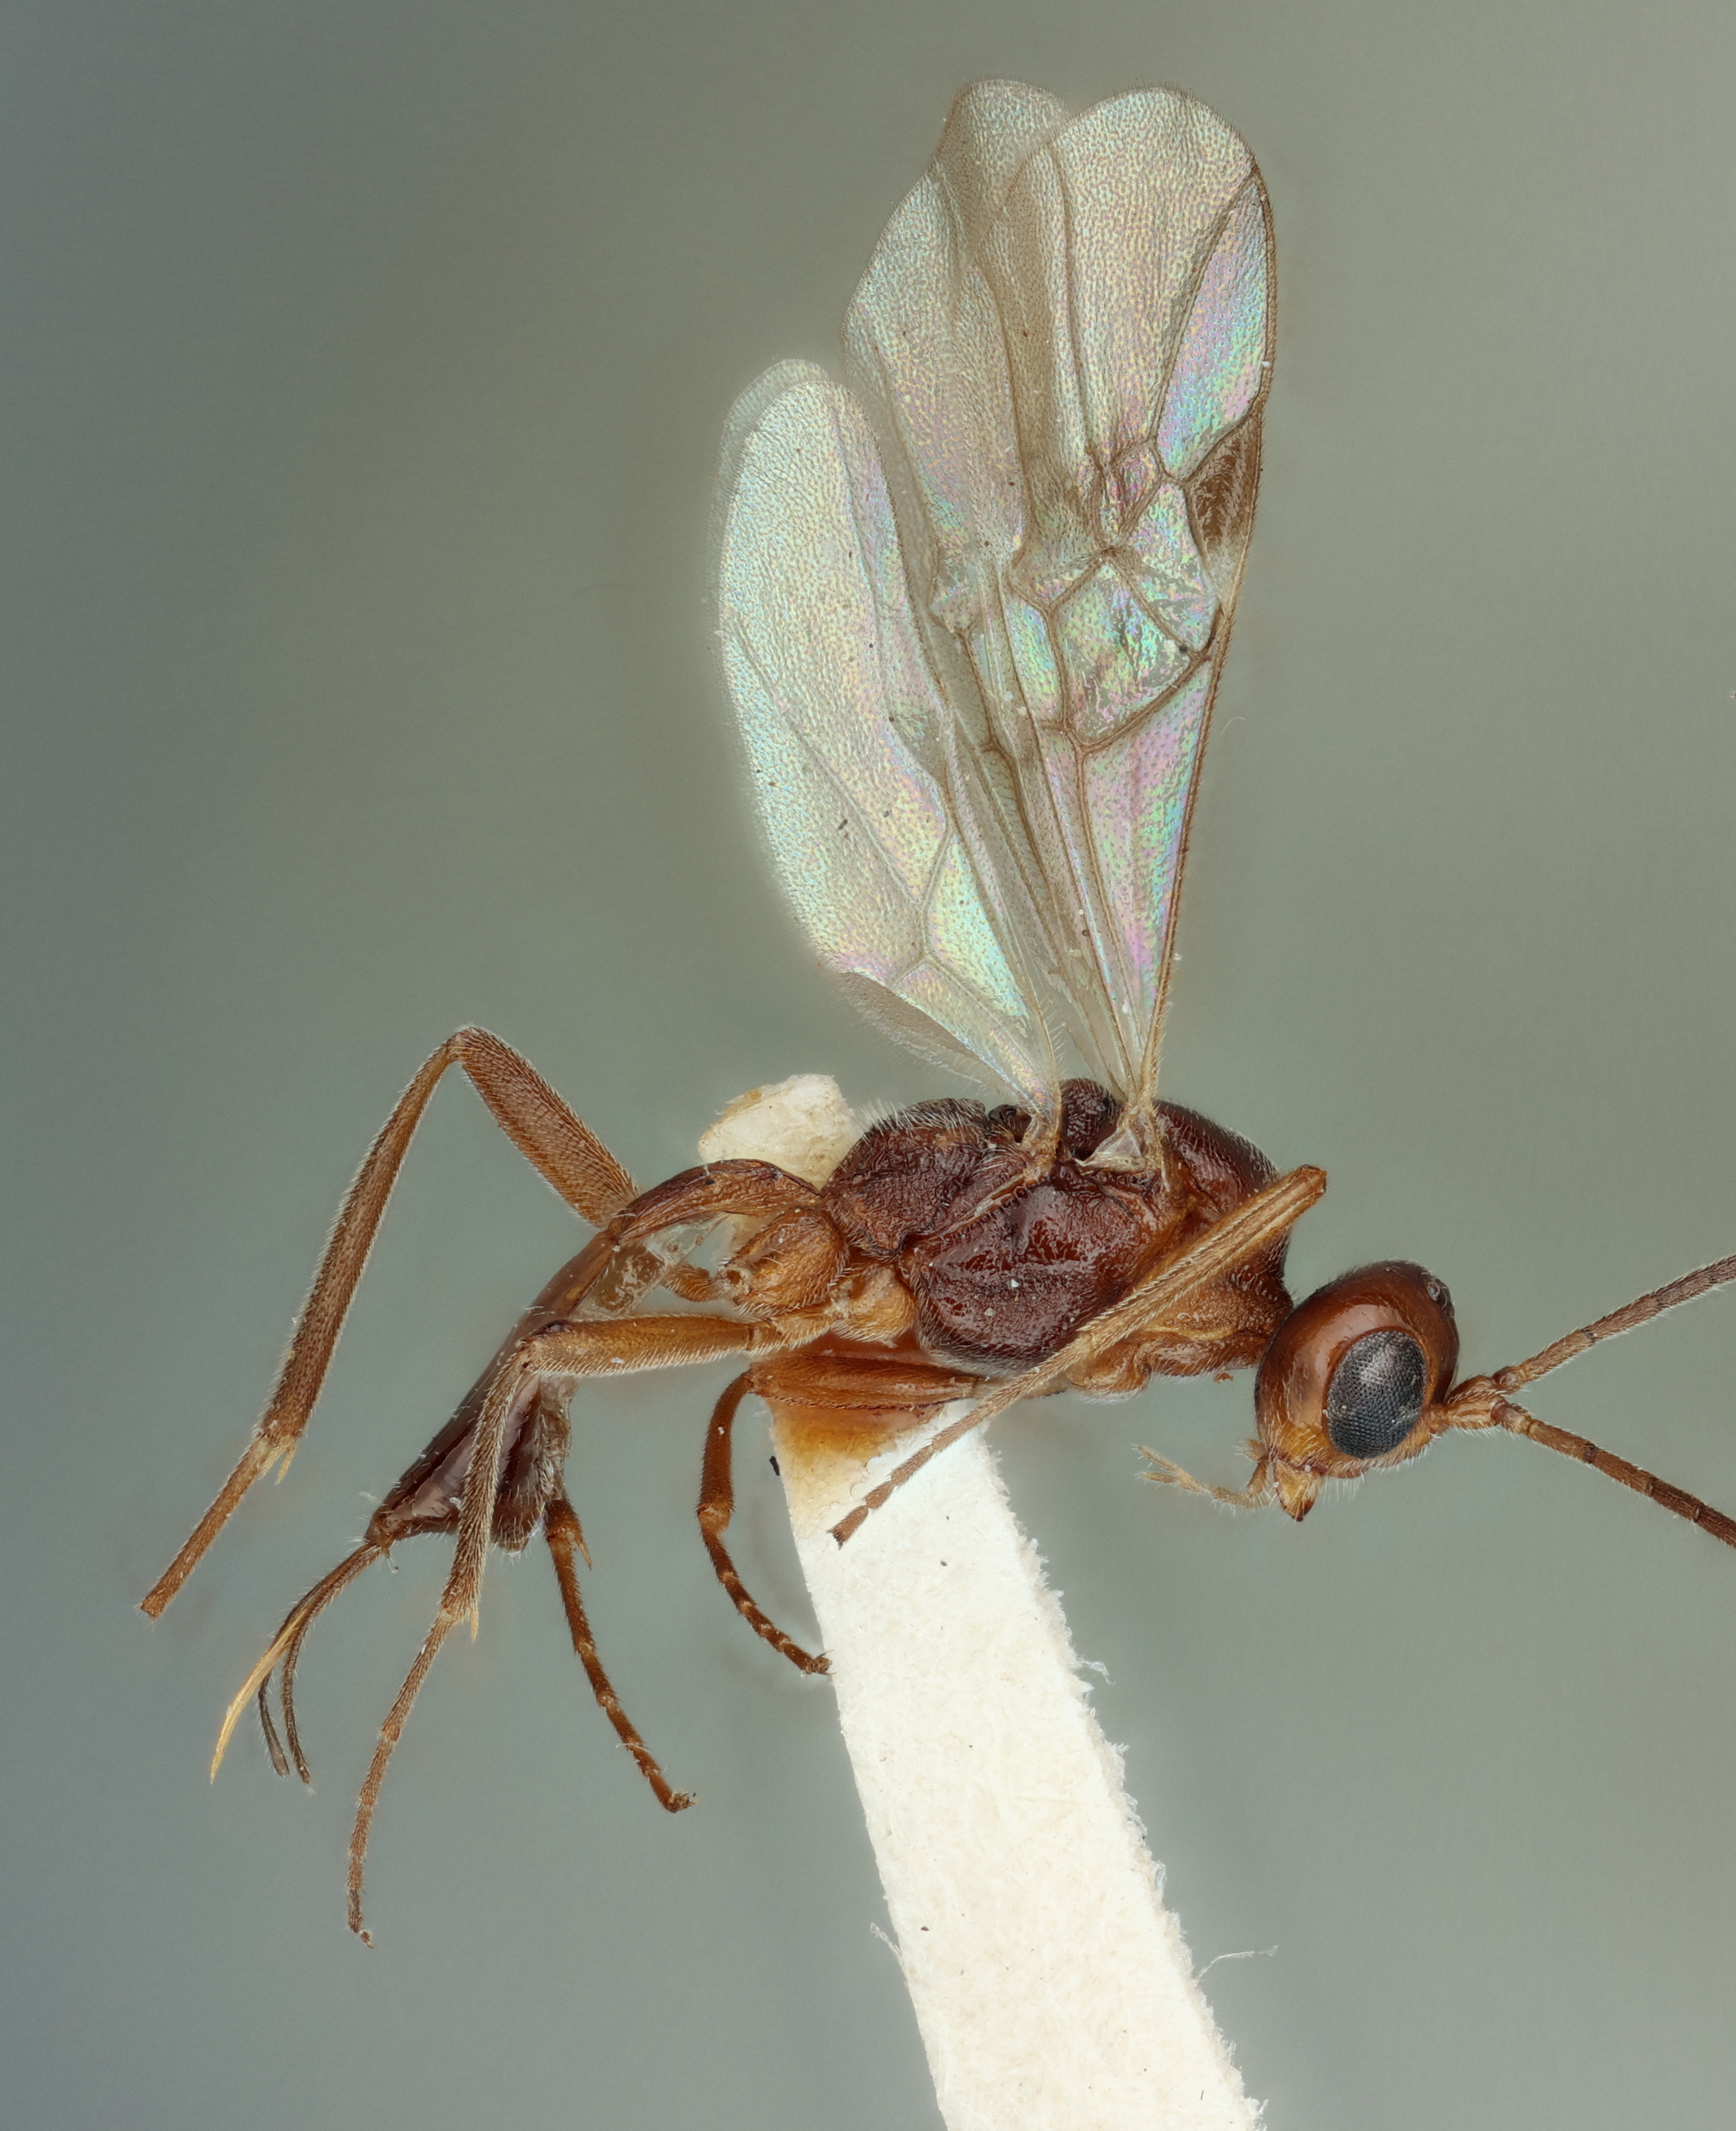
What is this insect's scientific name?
Meteorus hypophloei
